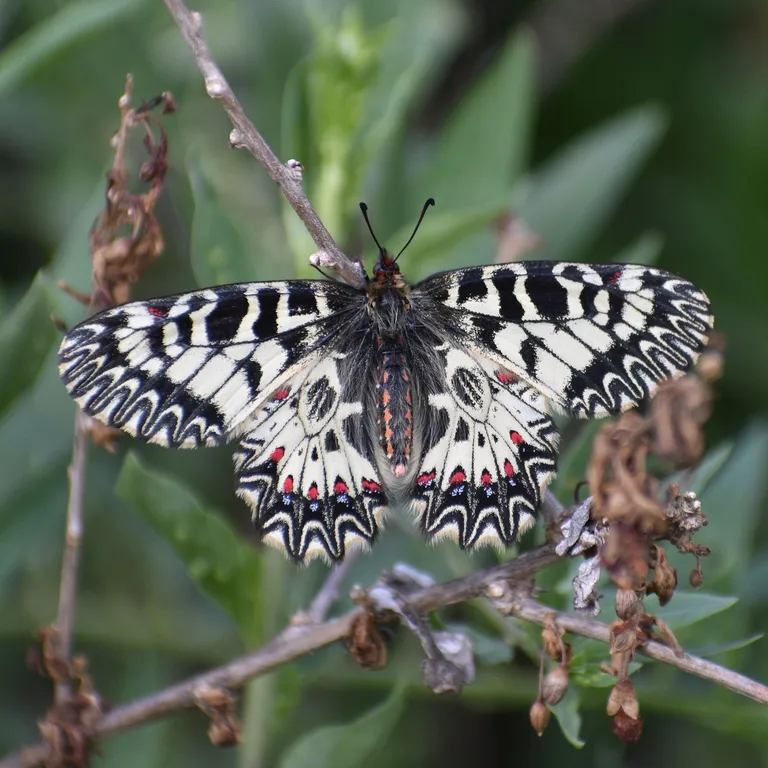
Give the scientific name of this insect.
Zerynthia polyxena
